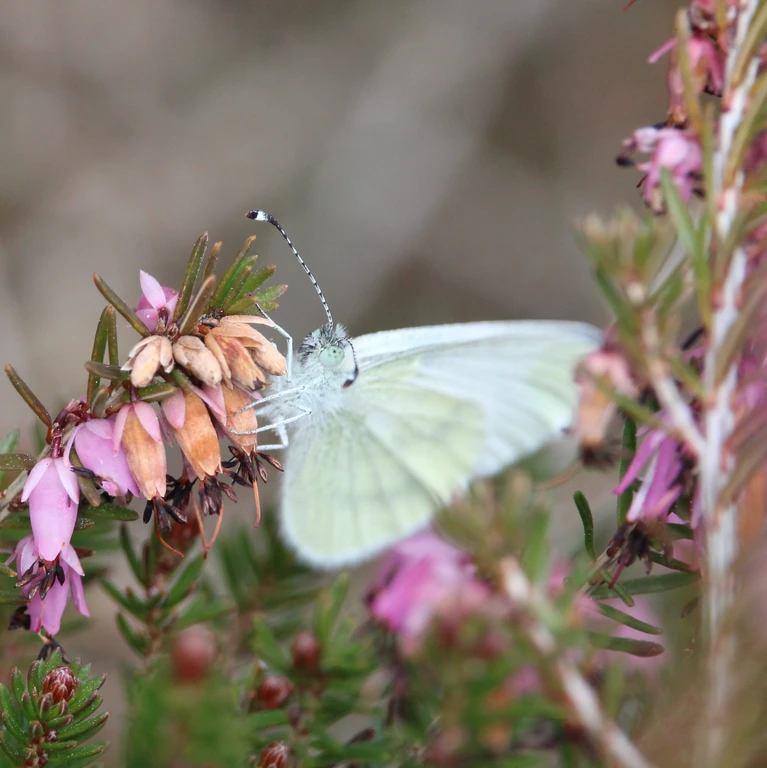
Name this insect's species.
Leptidea sinapis/juvernica
